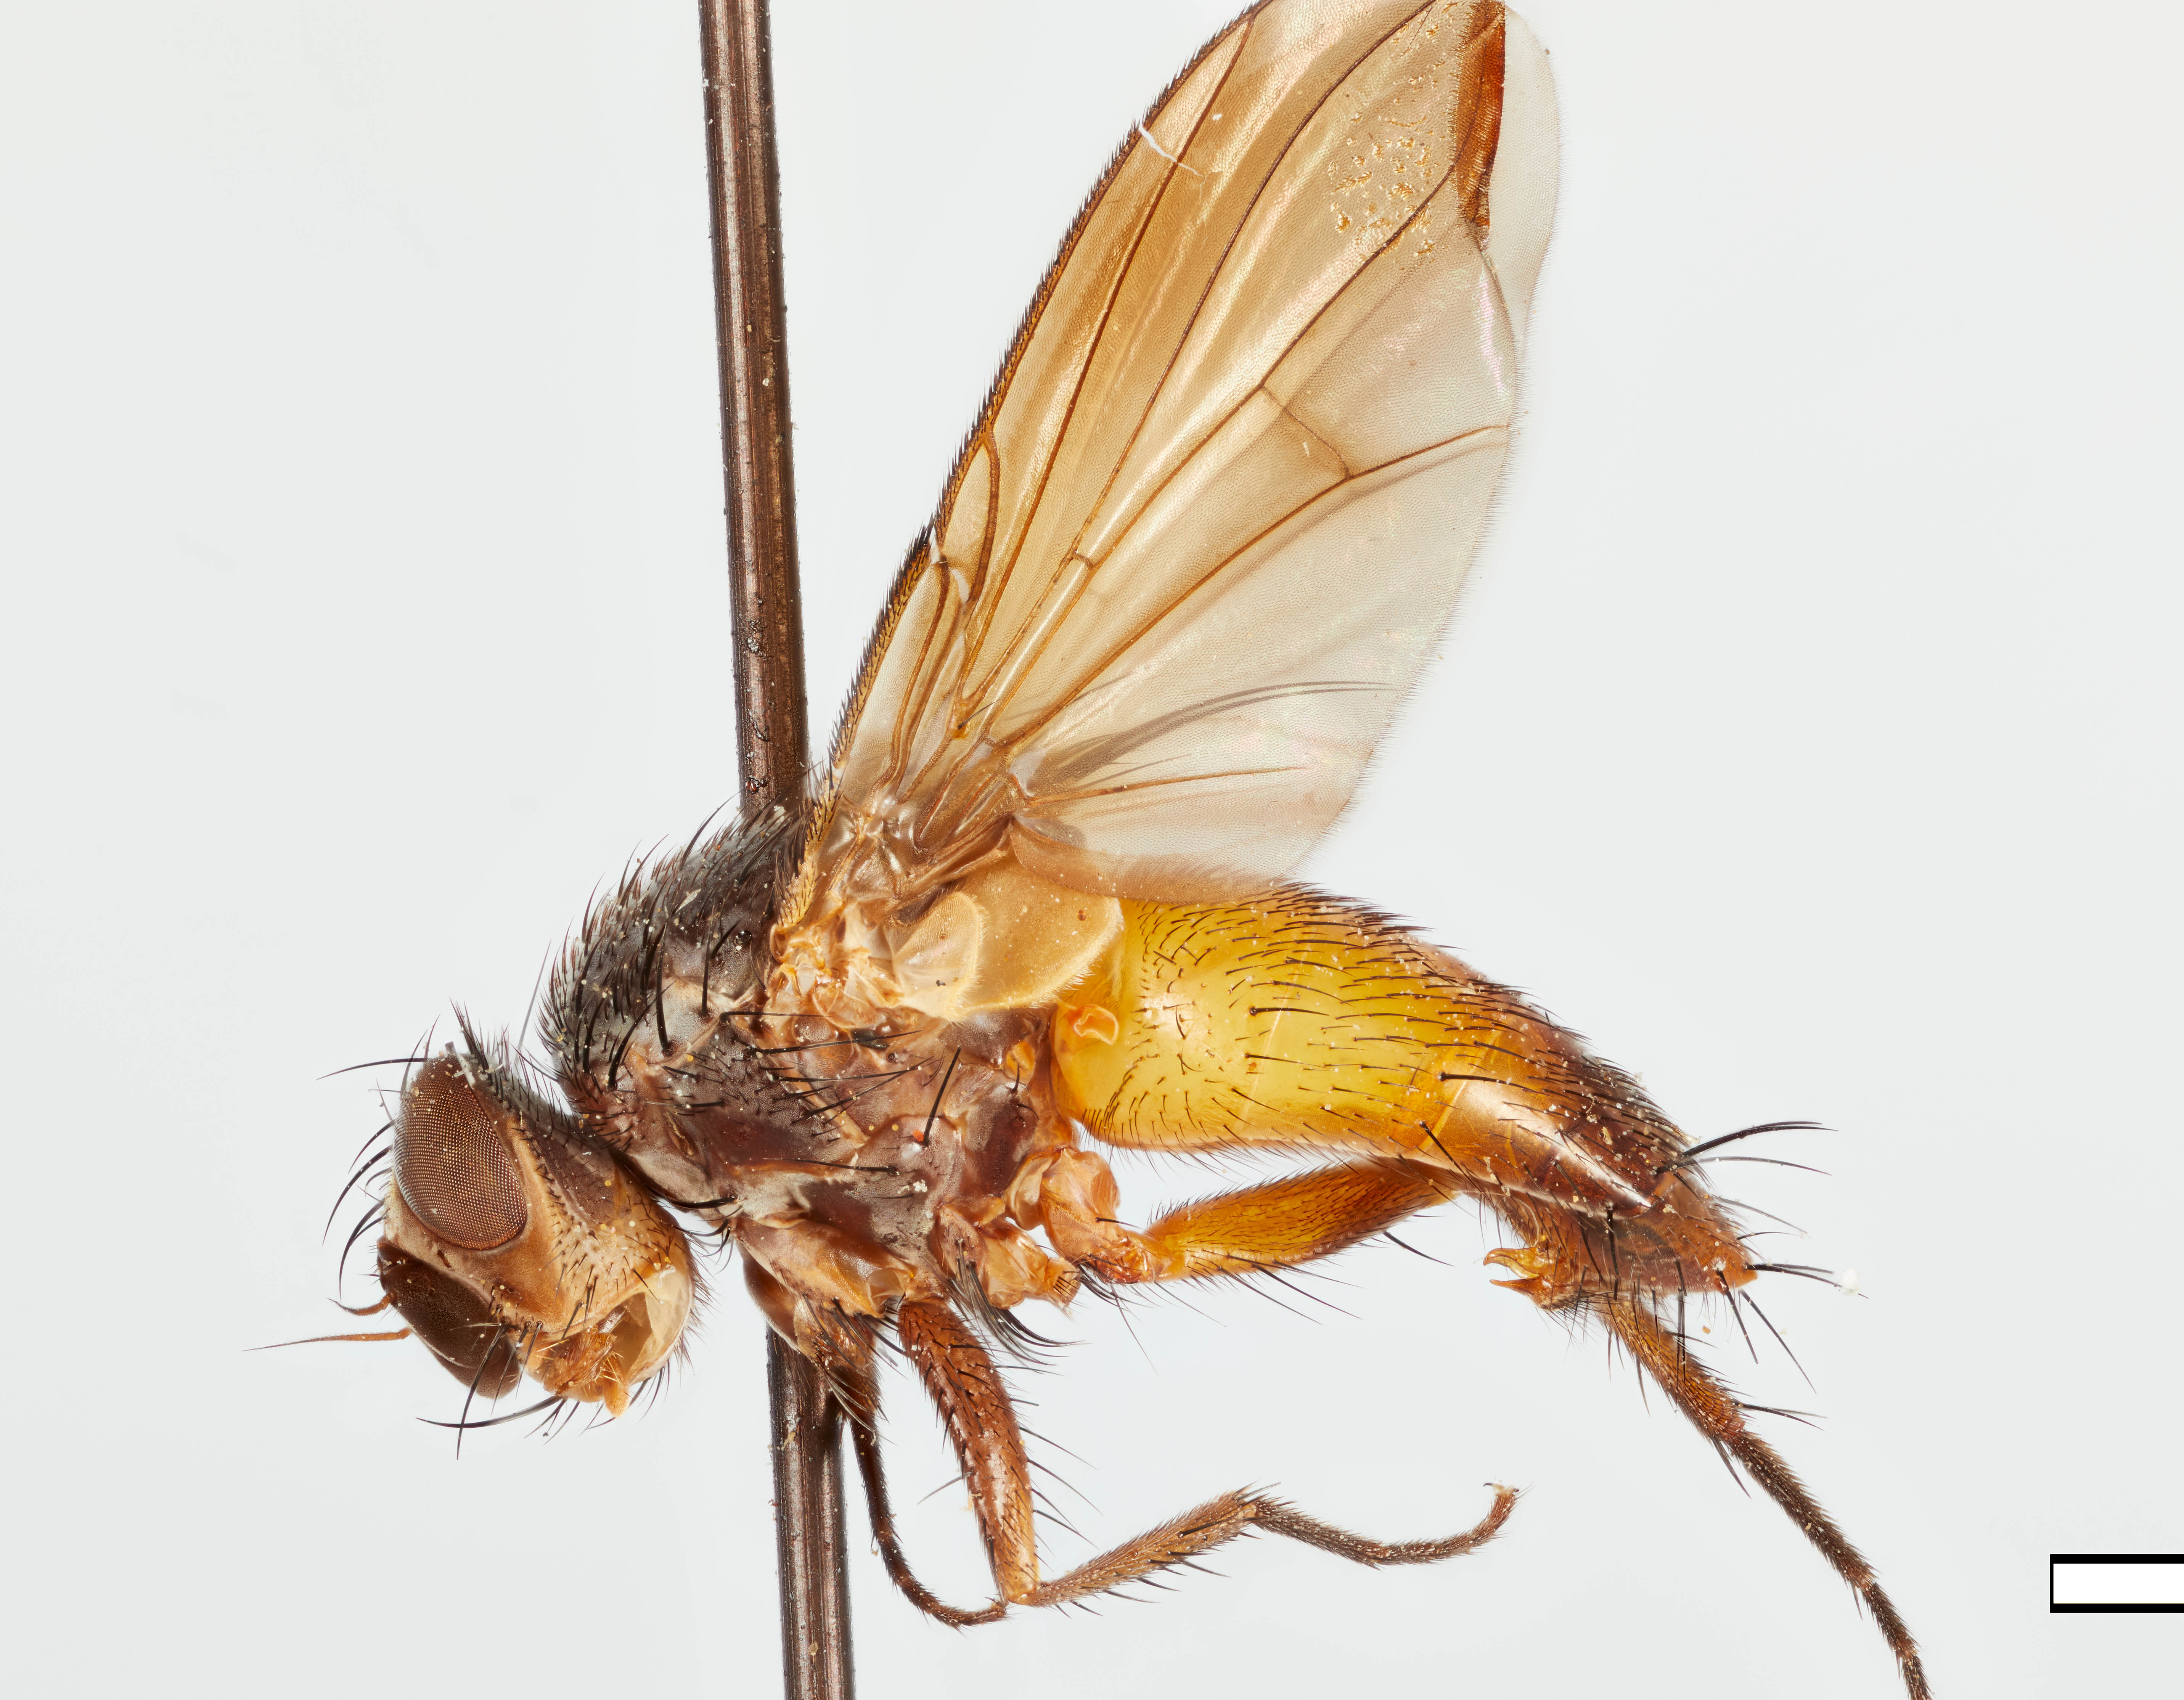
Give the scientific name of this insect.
Trichotopteryx tropica
